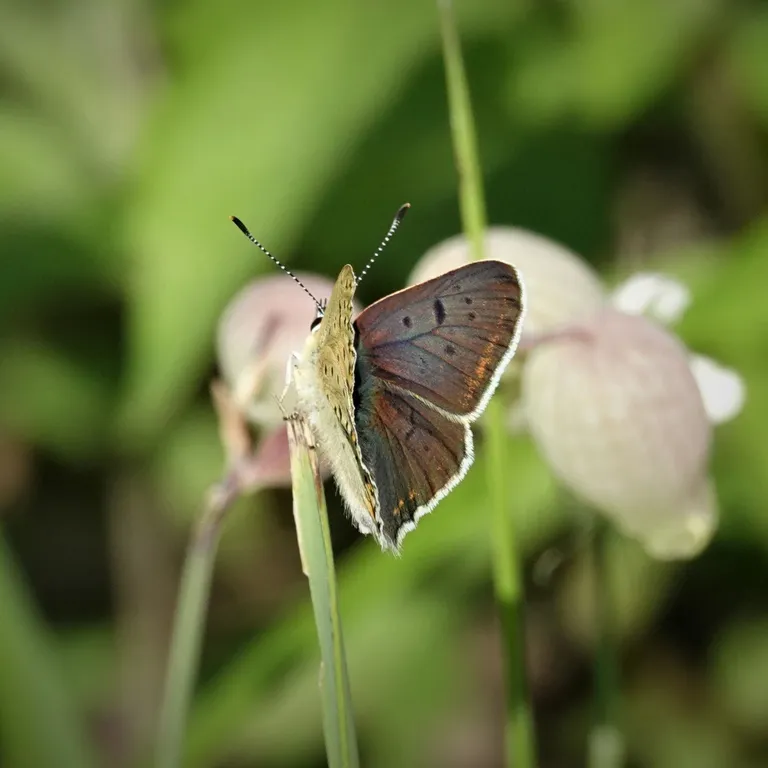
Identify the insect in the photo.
Lycaena tityrus (also Loweia tityrus)
